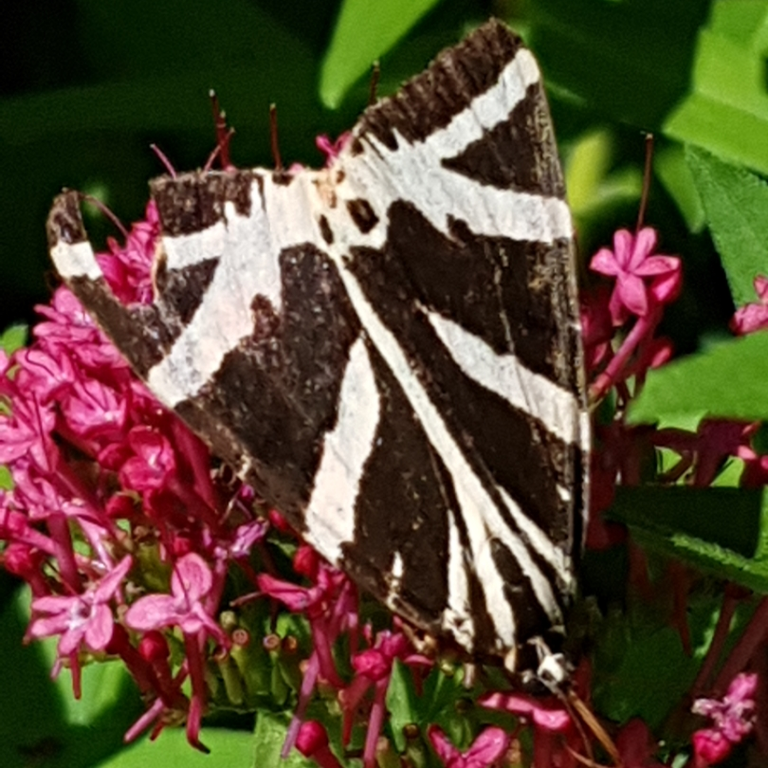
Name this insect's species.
Euplagia quadripunctaria
